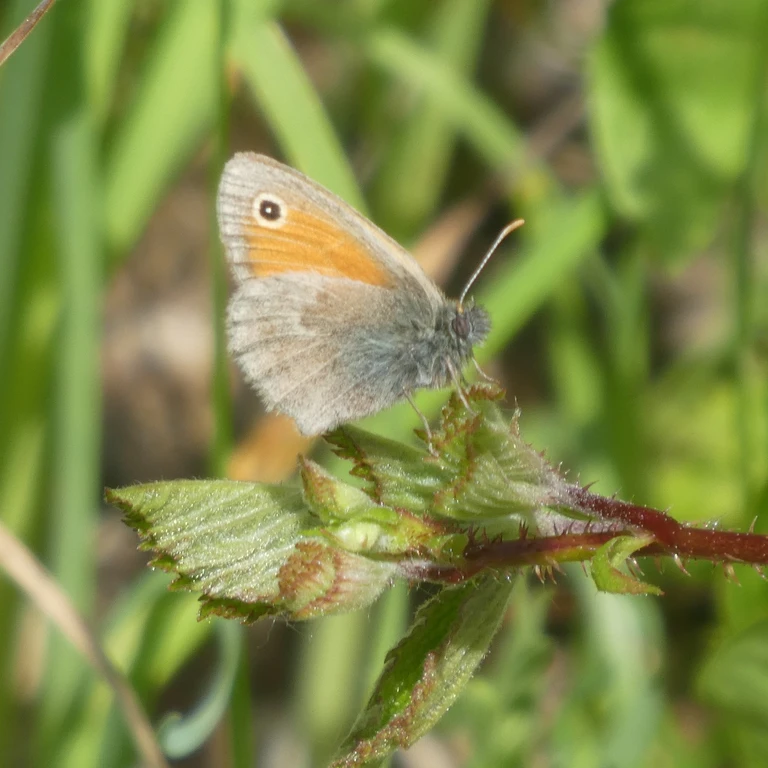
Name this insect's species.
Coenonympha pamphilus
